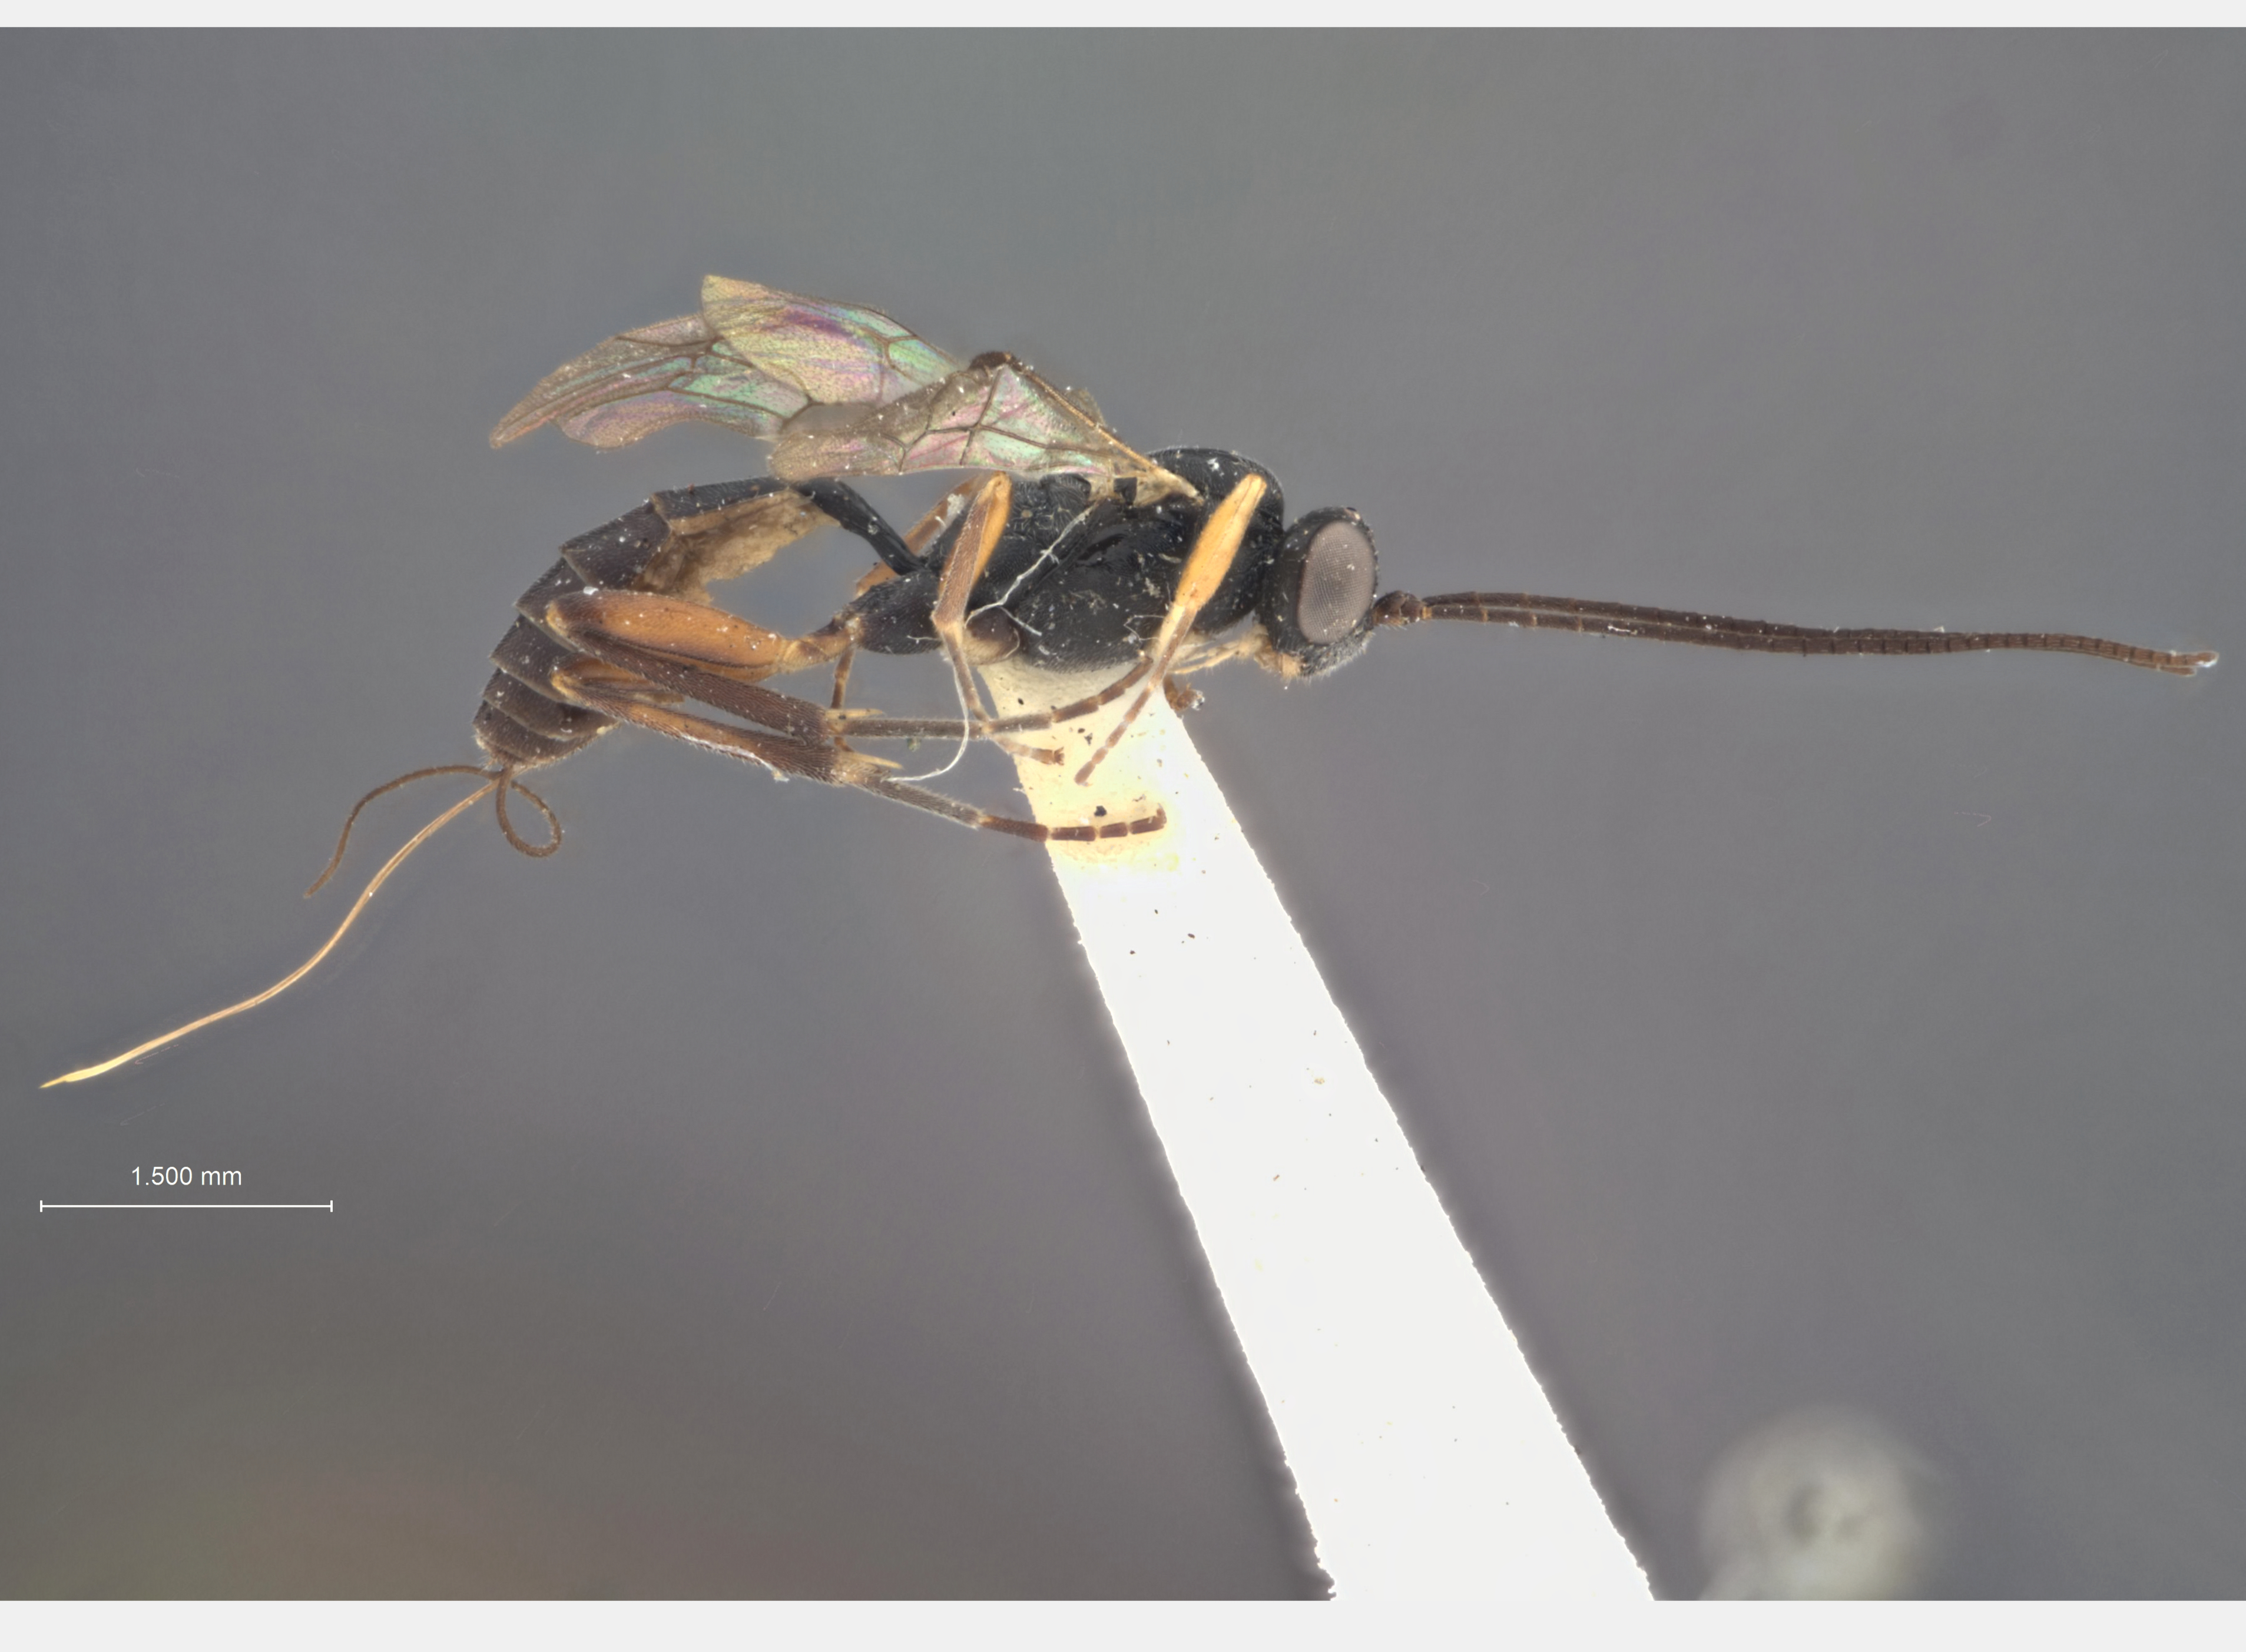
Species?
Angitia milleri
